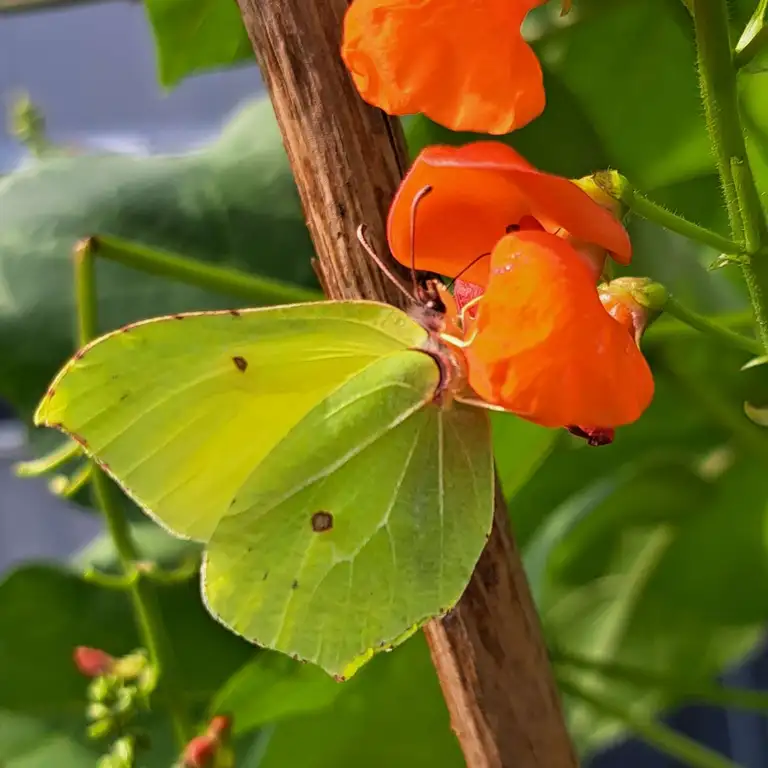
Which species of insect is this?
Gonepteryx rhamni
